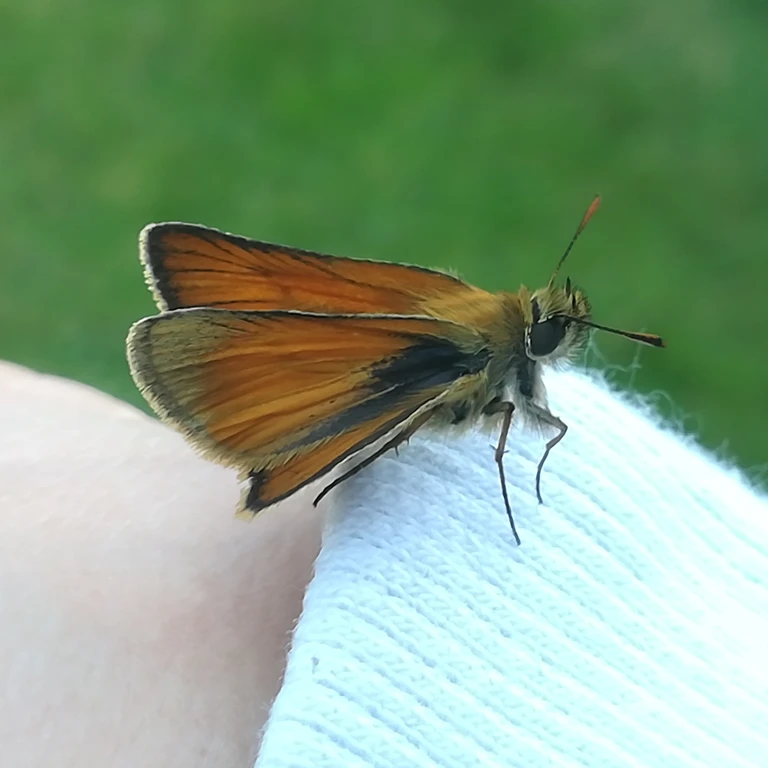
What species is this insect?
Thymelicus sylvestris
